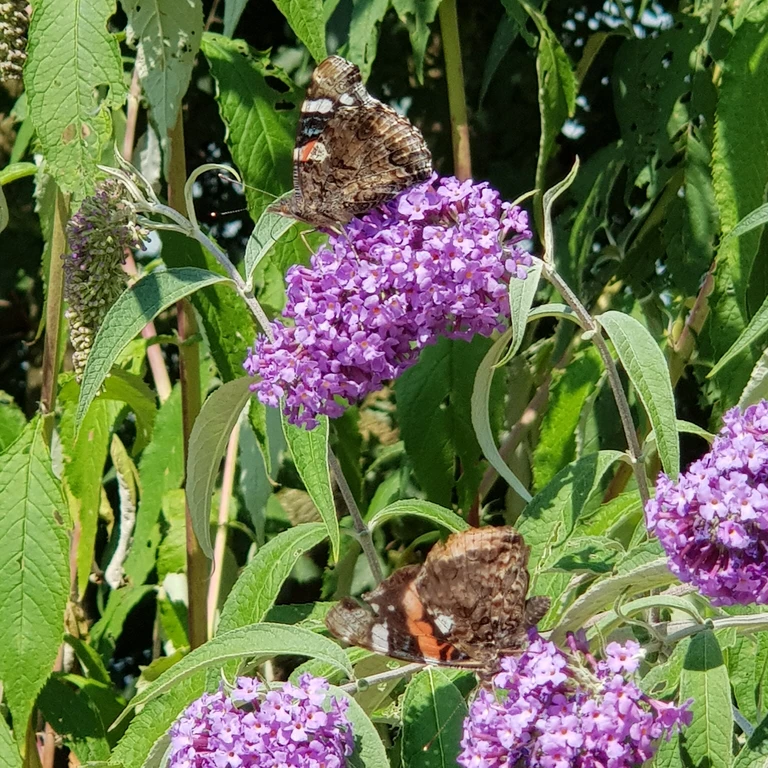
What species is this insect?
Vanessa atalanta
